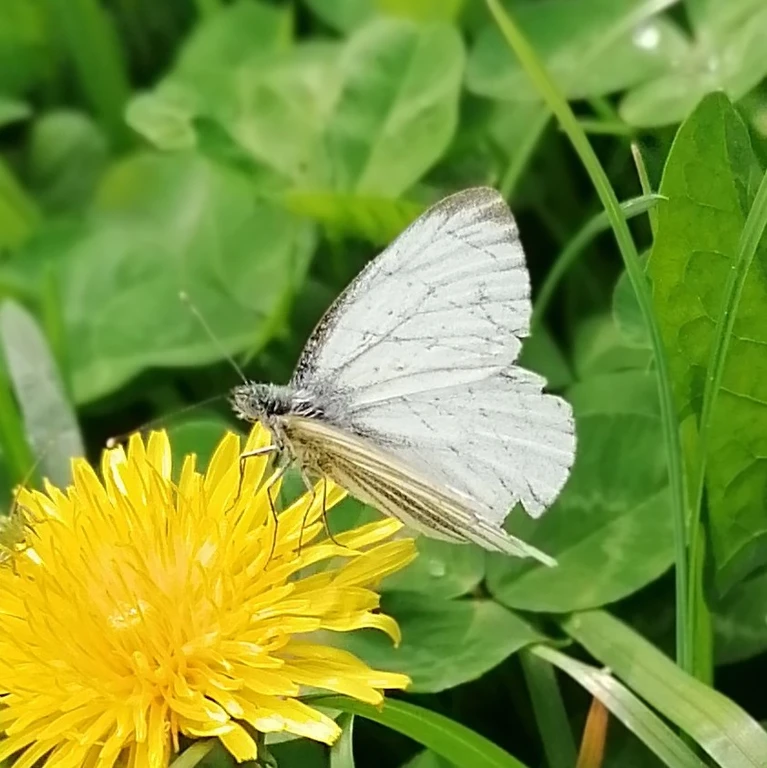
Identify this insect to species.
Pieris napi
